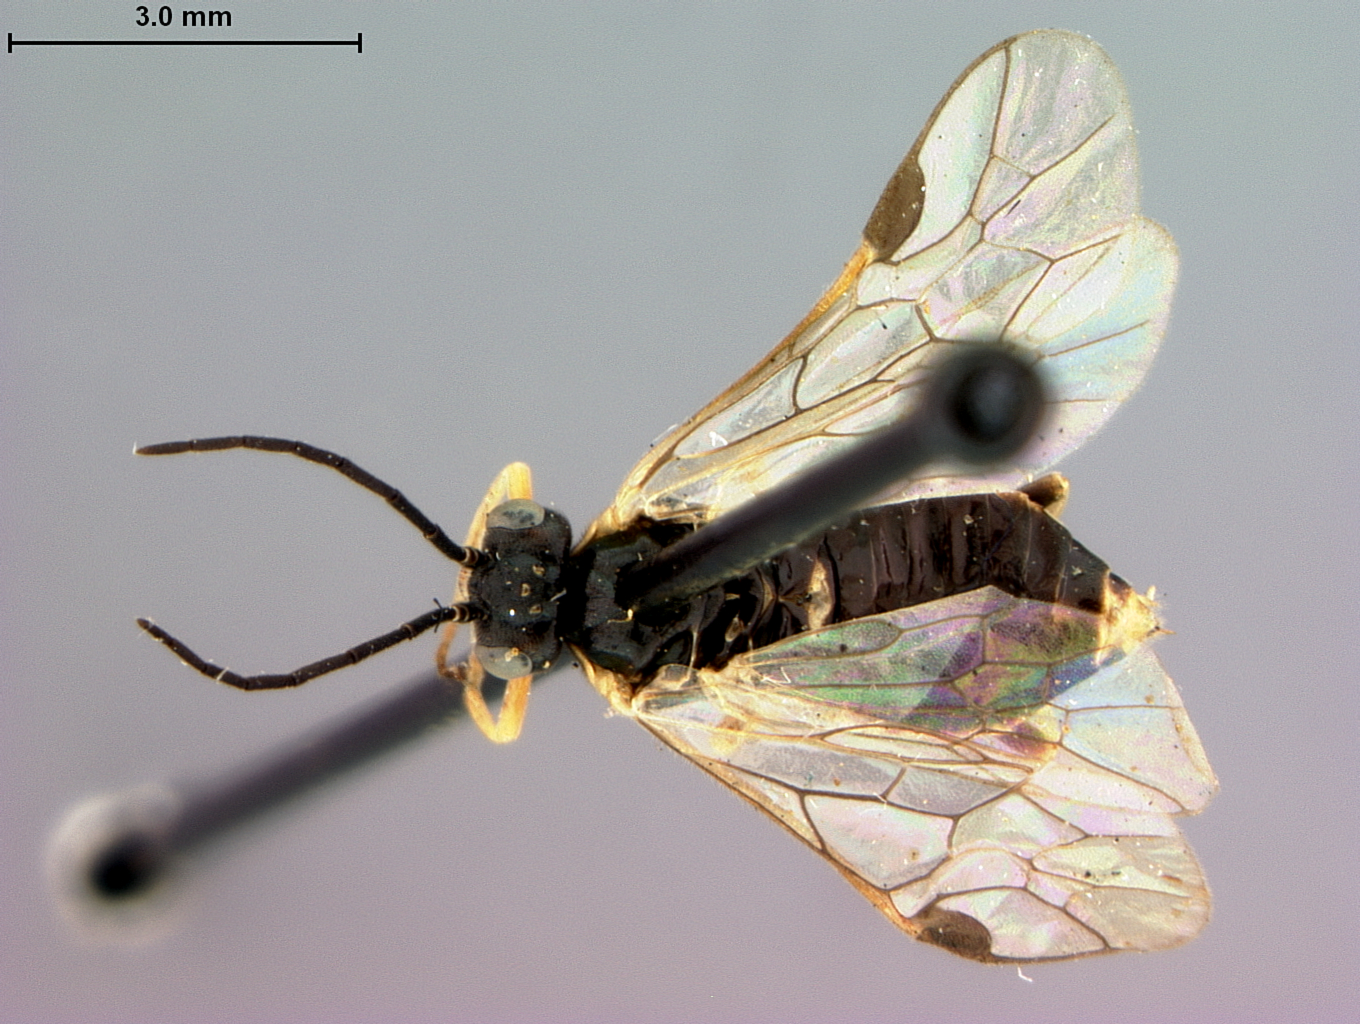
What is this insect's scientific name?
Pachynematus boulderensis
